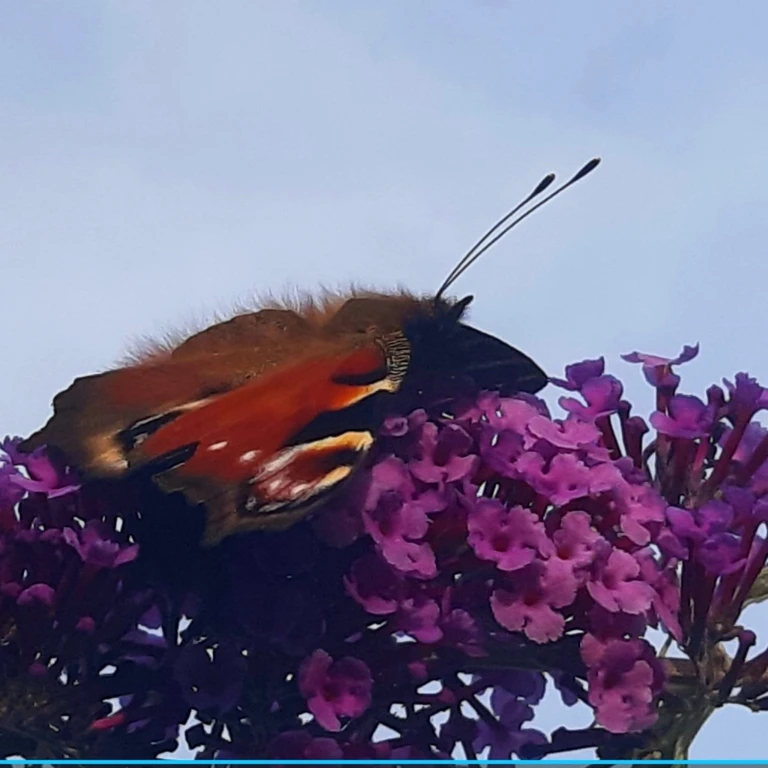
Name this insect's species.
Aglais io
